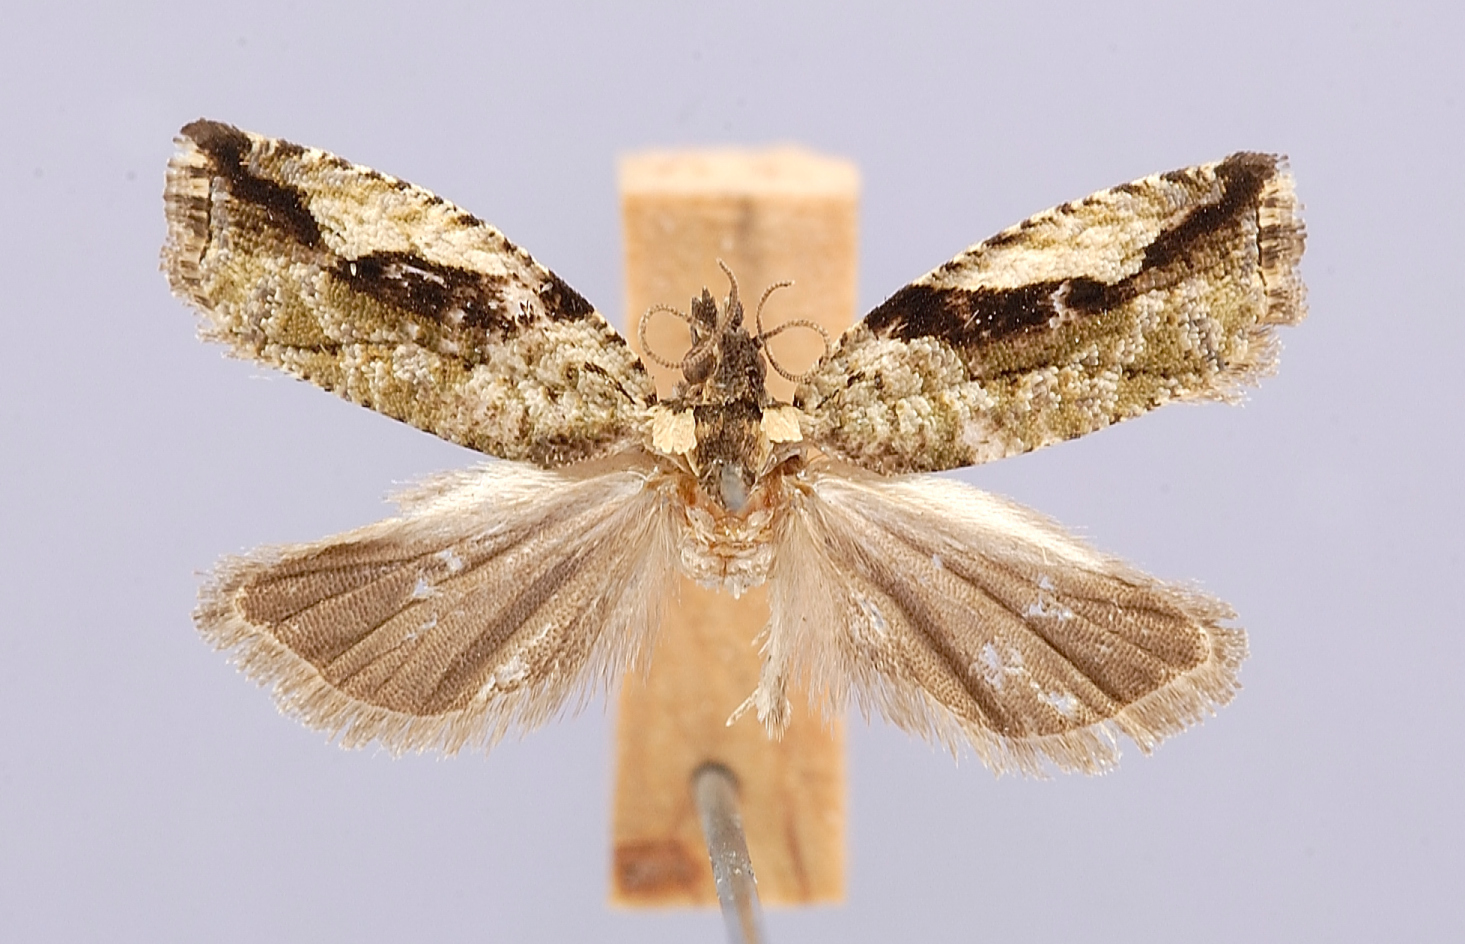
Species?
Zeiraphera shimekii
